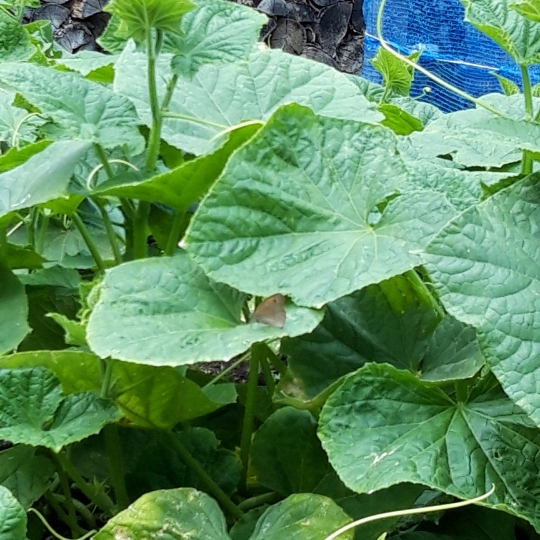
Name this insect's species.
Maniola jurtina
